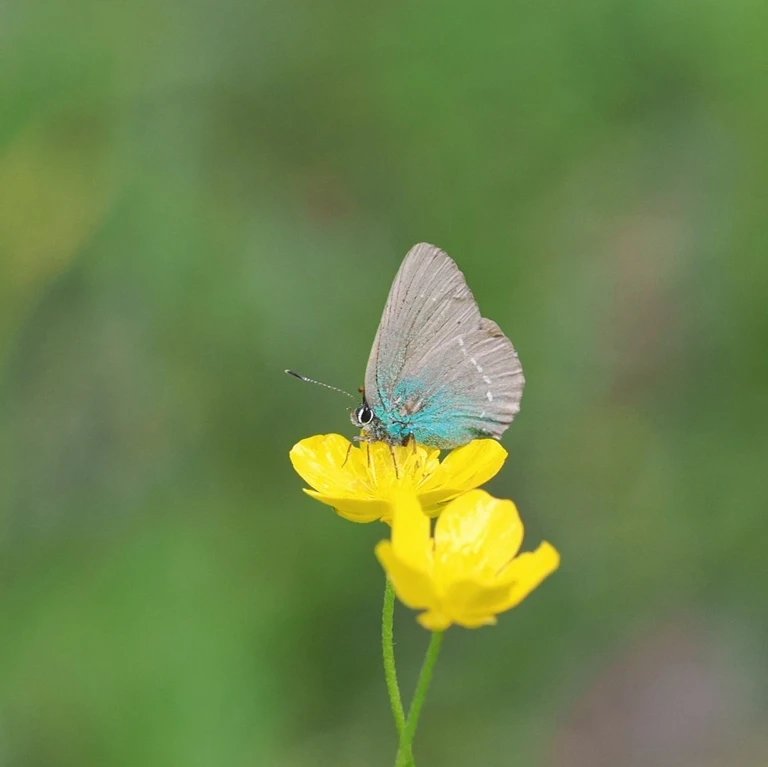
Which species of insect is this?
Callophrys rubi
